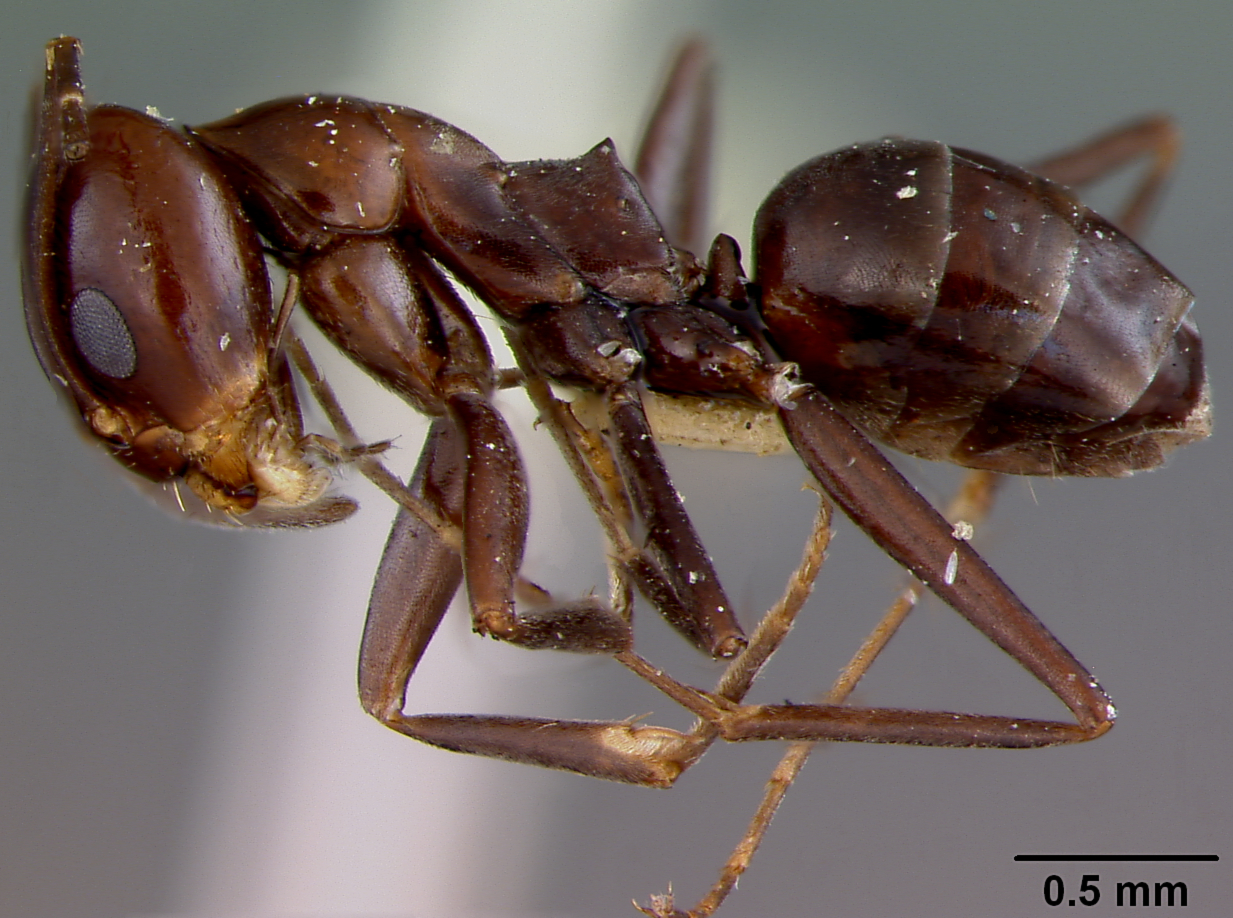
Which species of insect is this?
Dorymyrmex pyramicus
